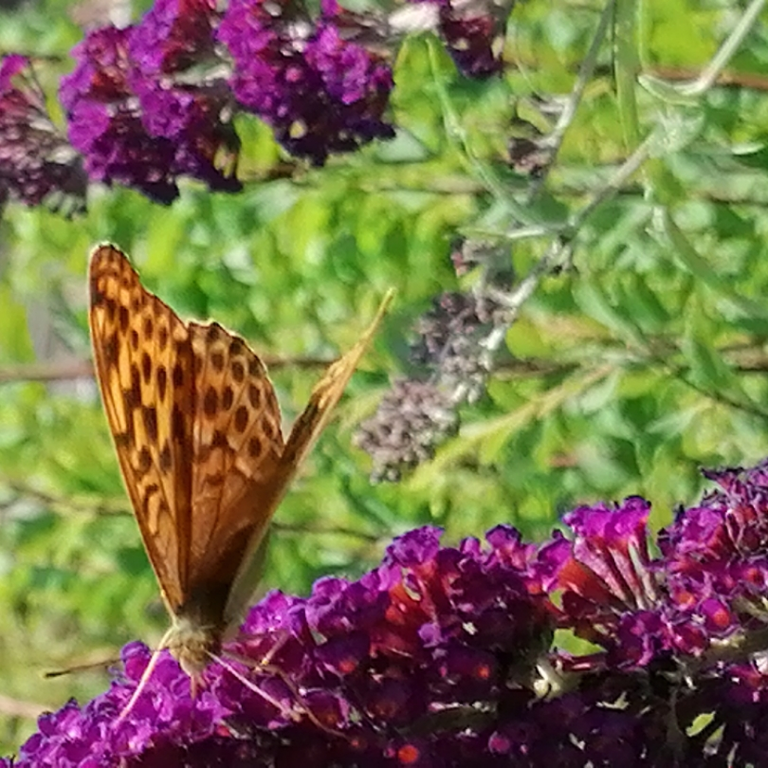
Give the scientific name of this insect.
Argynnis paphia
